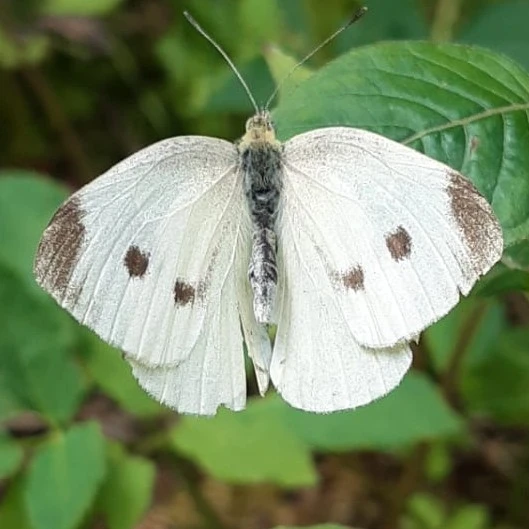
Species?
Pieris rapae
